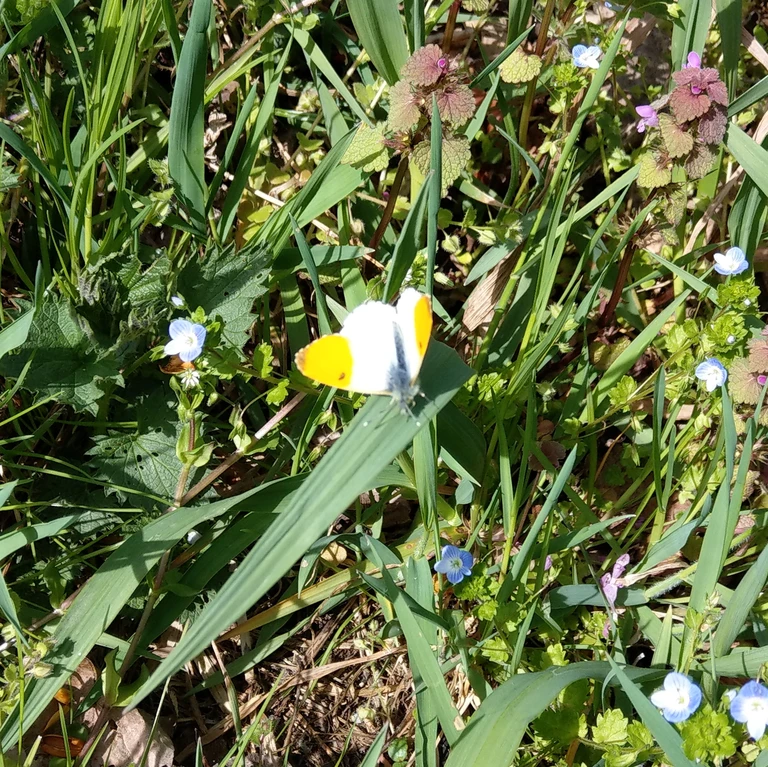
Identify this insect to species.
Anthocharis cardamines
